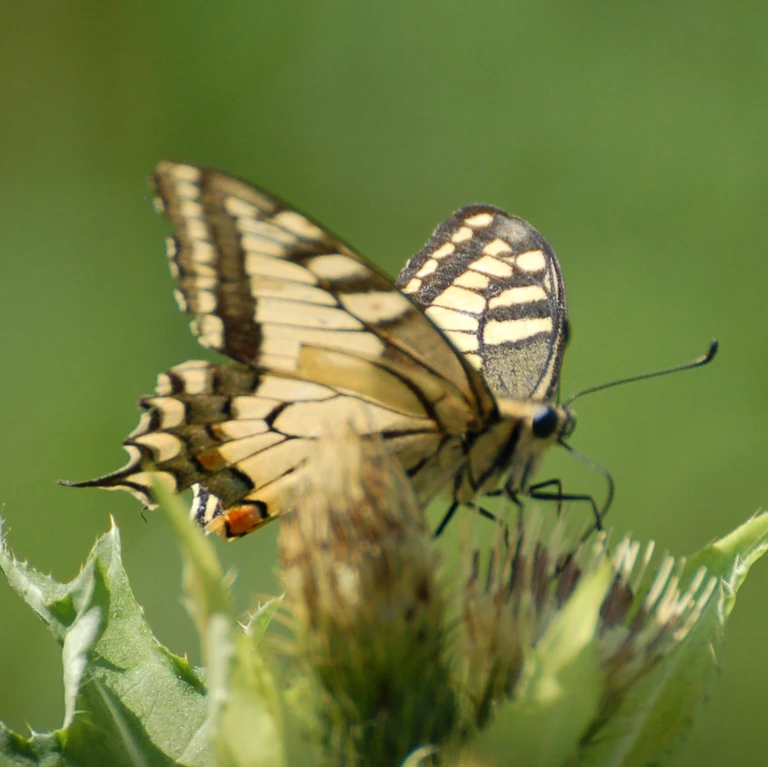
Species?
Papilio machaon
